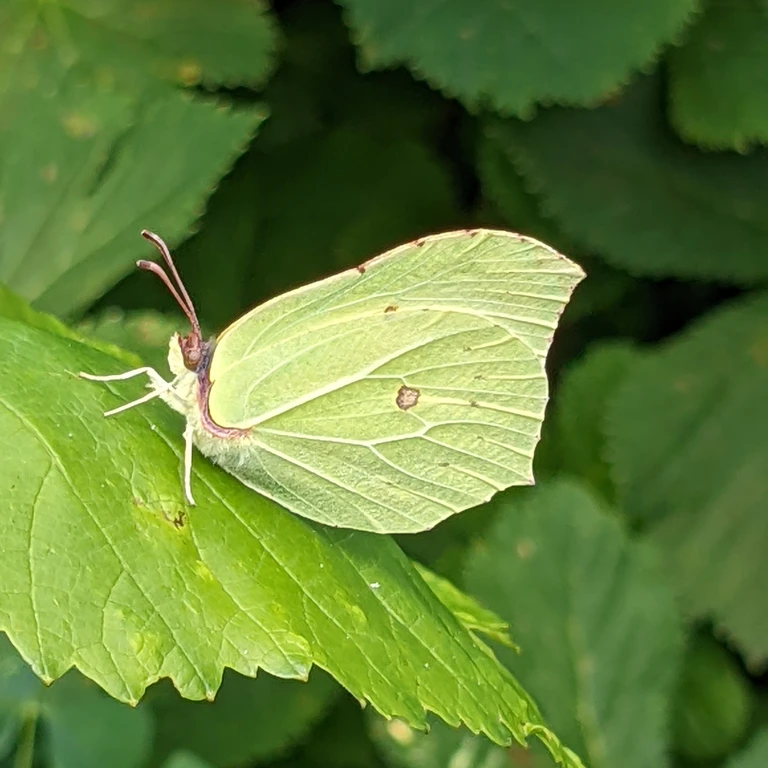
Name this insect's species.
Gonepteryx rhamni
